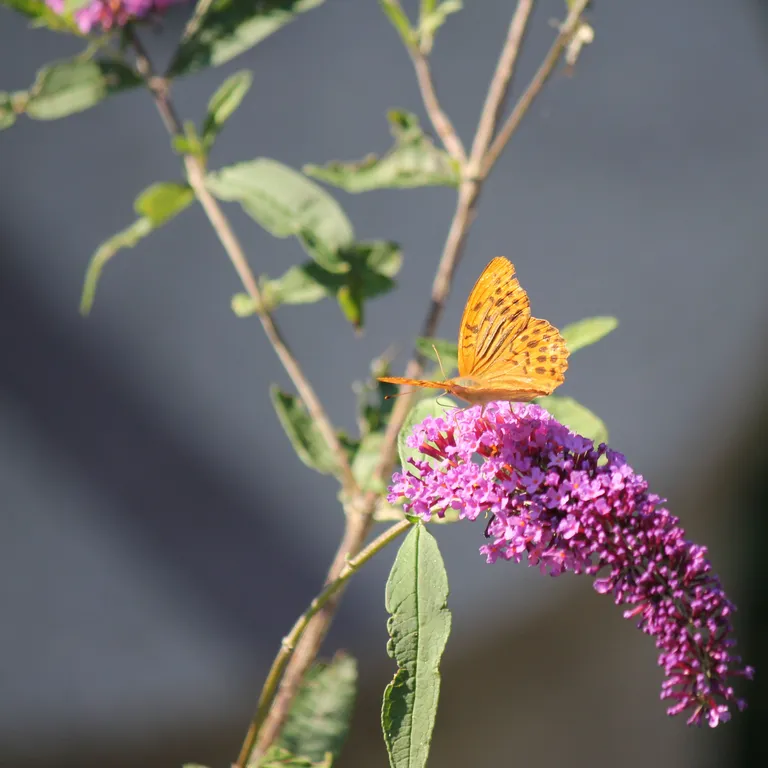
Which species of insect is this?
Argynnis paphia
